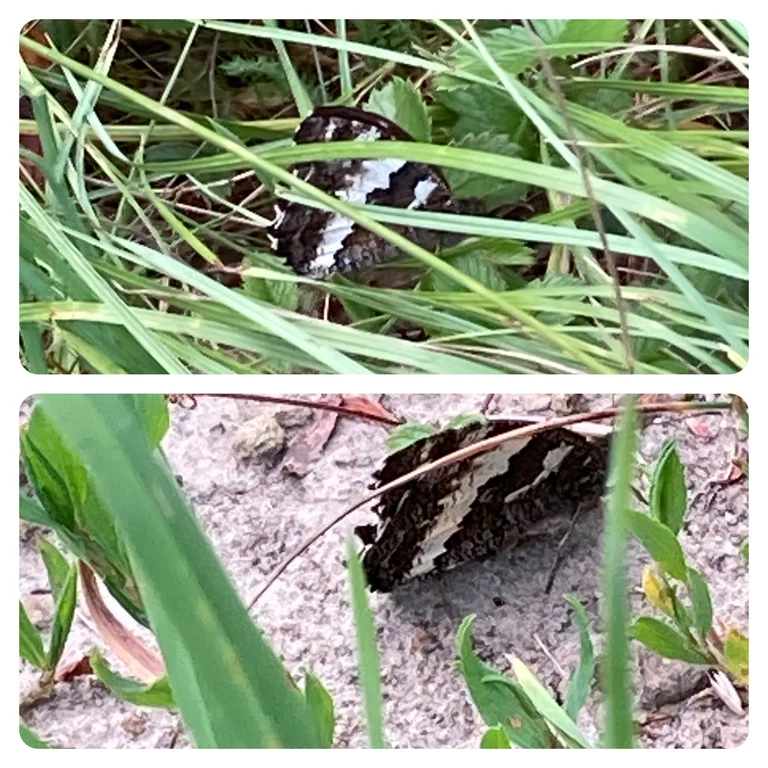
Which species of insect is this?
Brintesia circe
